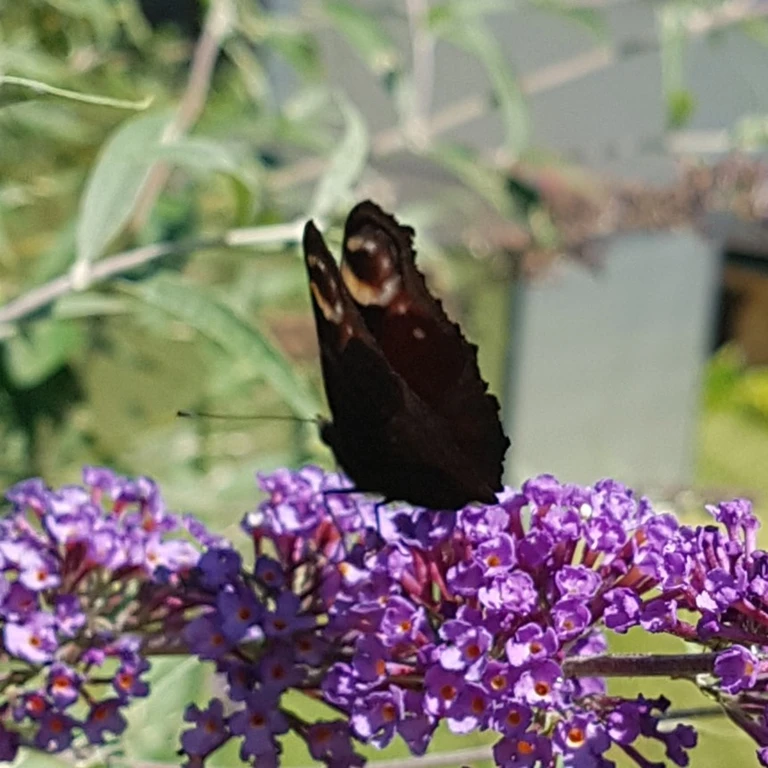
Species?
Aglais io
